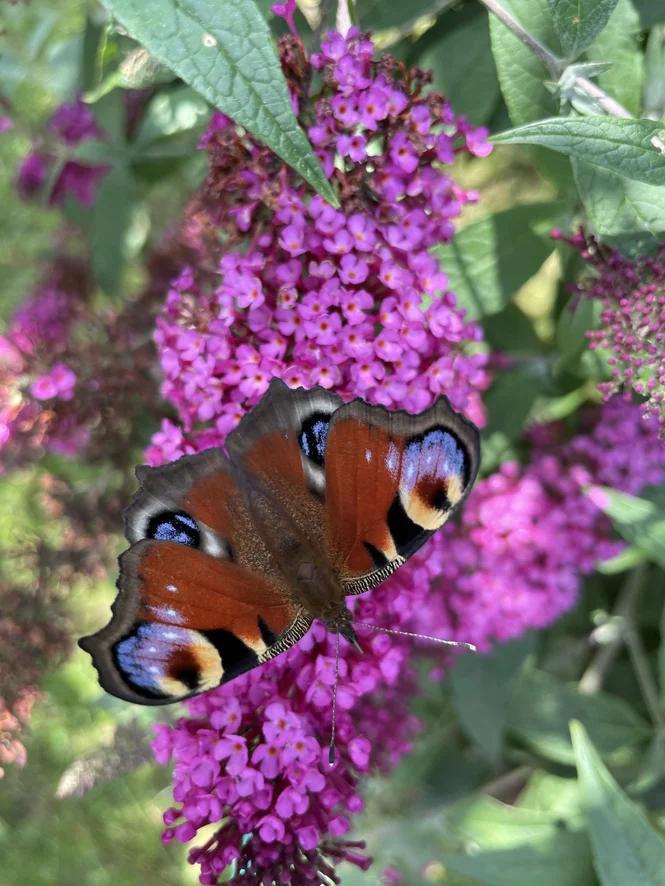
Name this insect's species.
Aglais io
